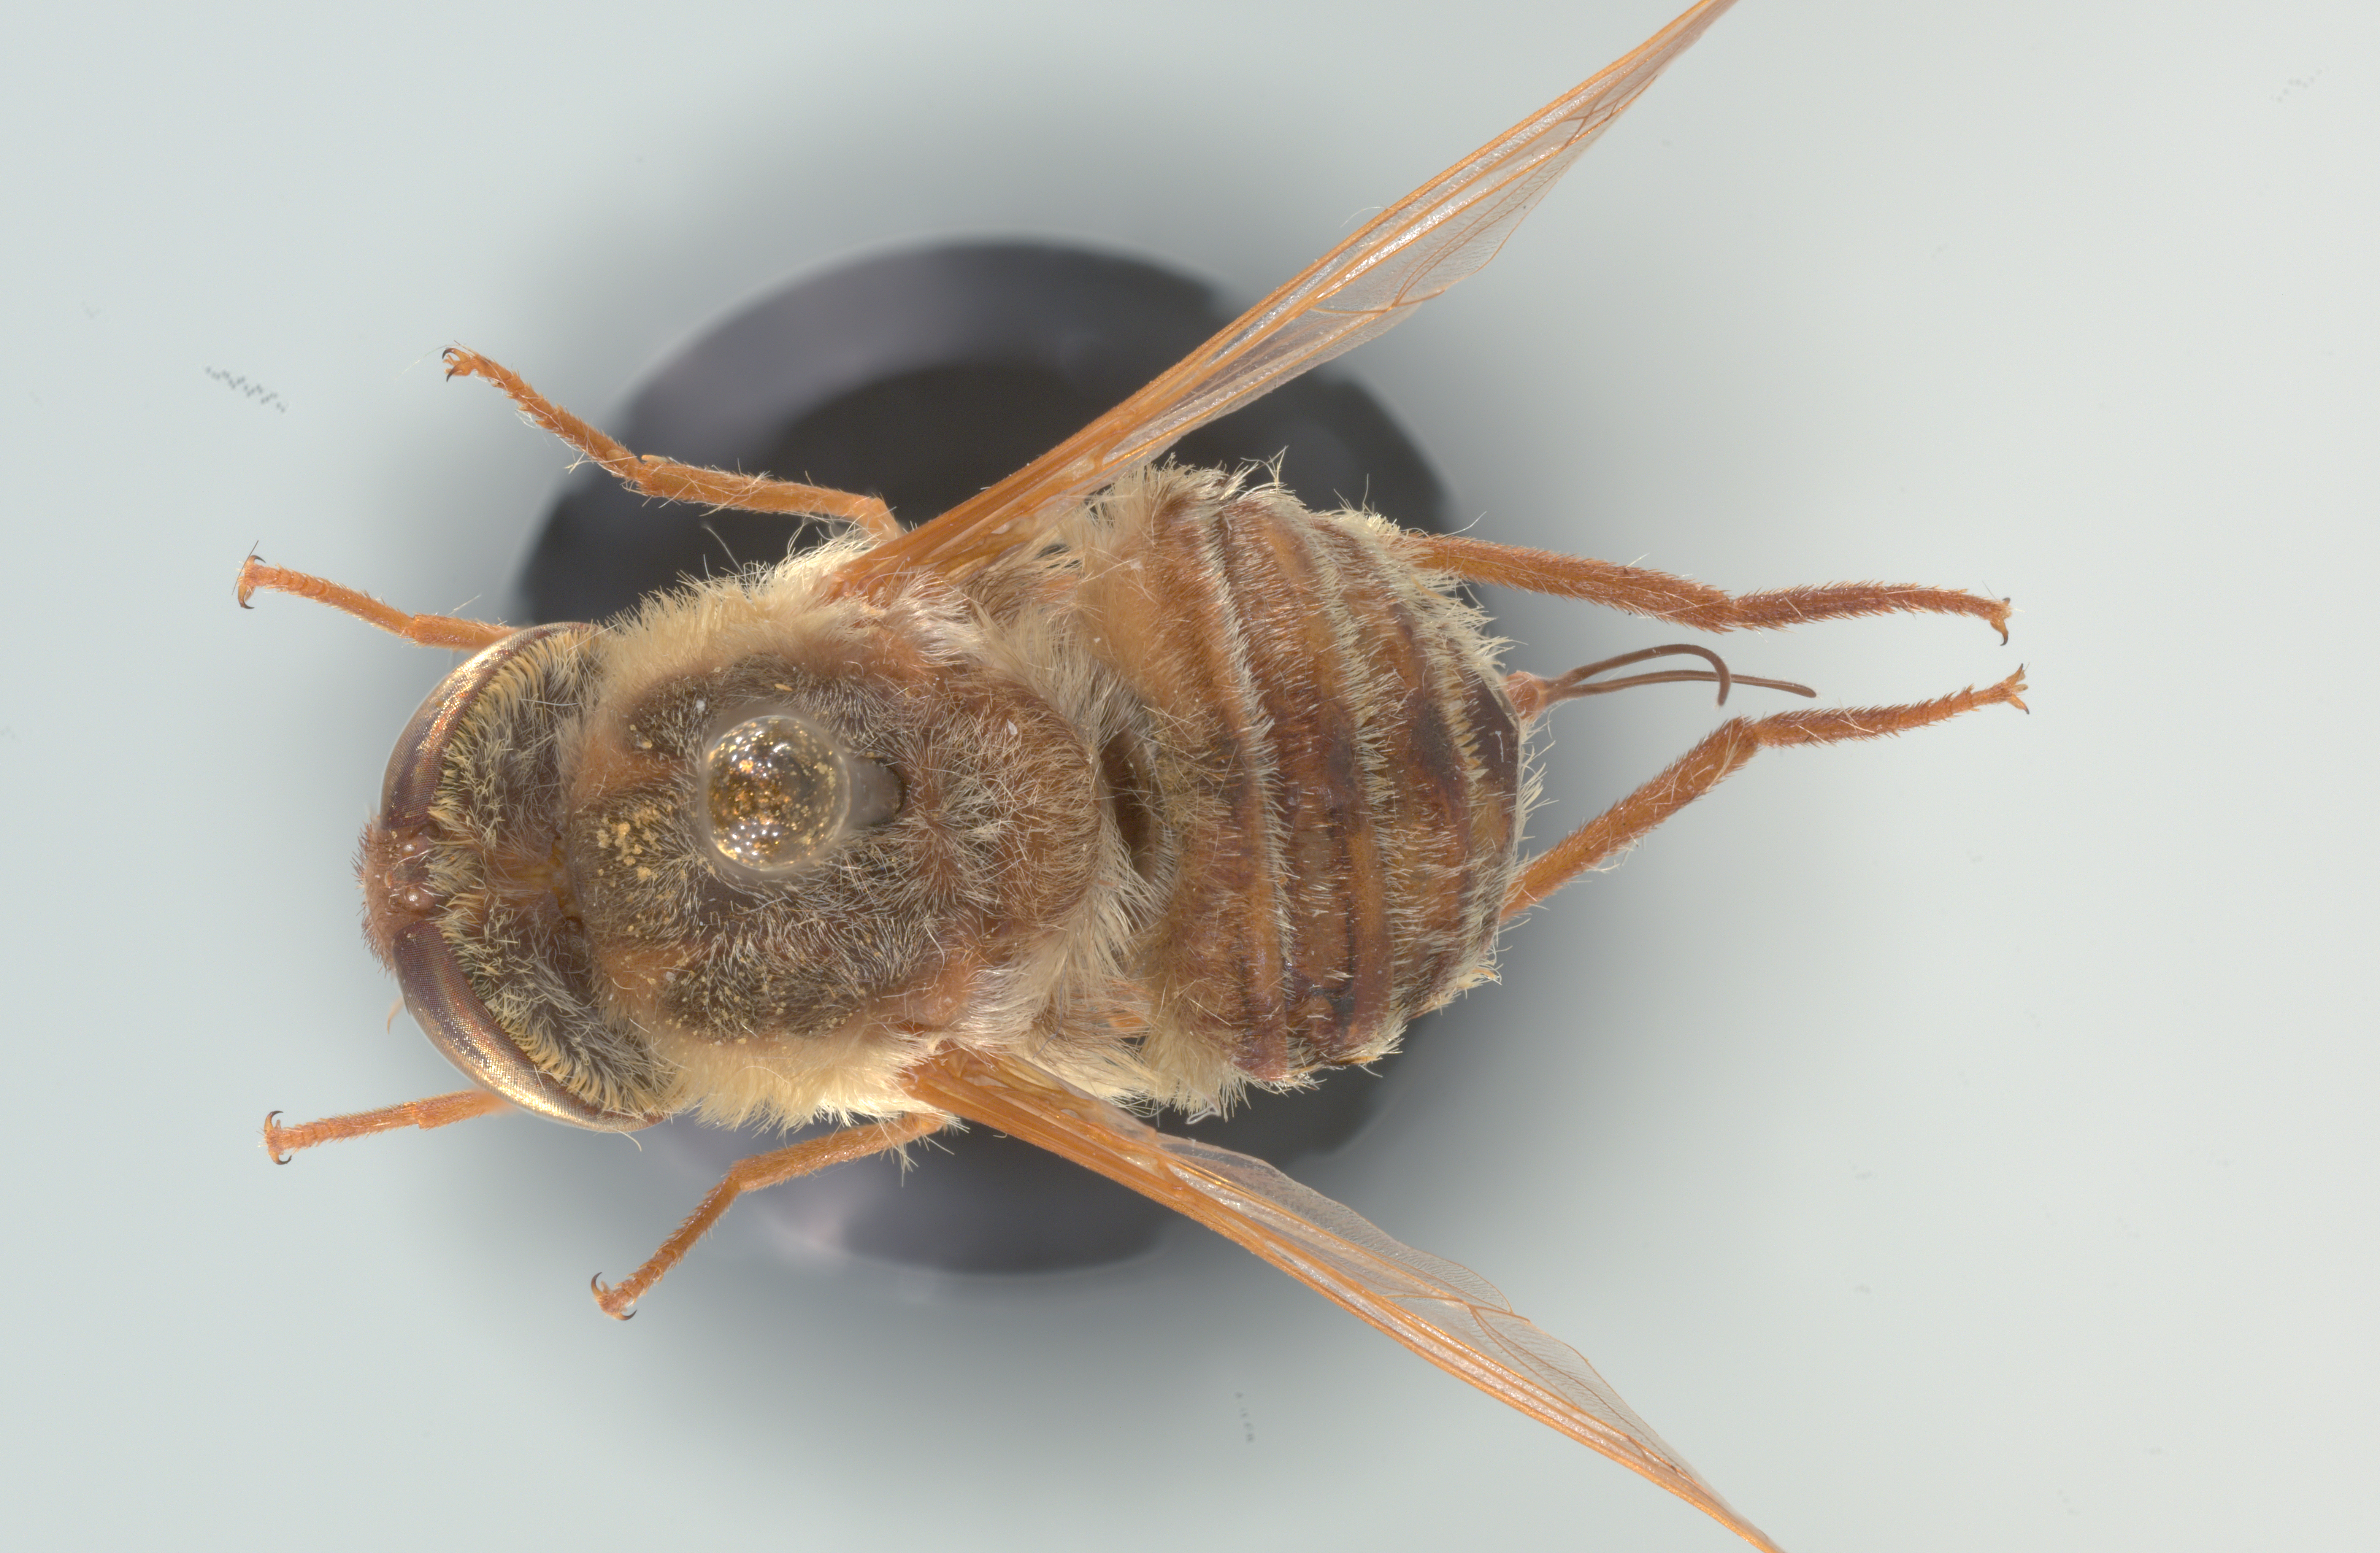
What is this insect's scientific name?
Neorhynchocephalus volaticus
